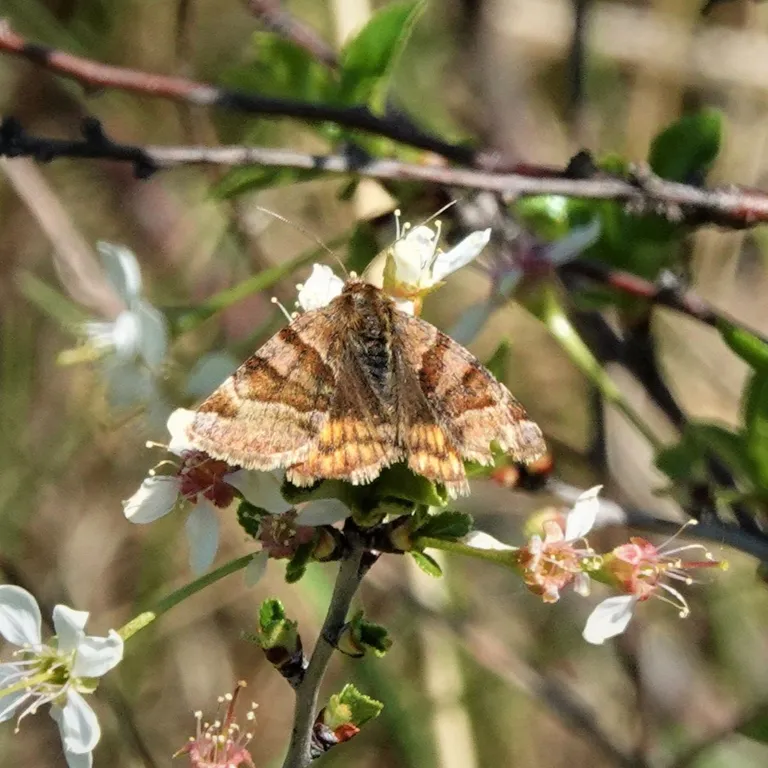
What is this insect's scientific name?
Euclidia glyphica
